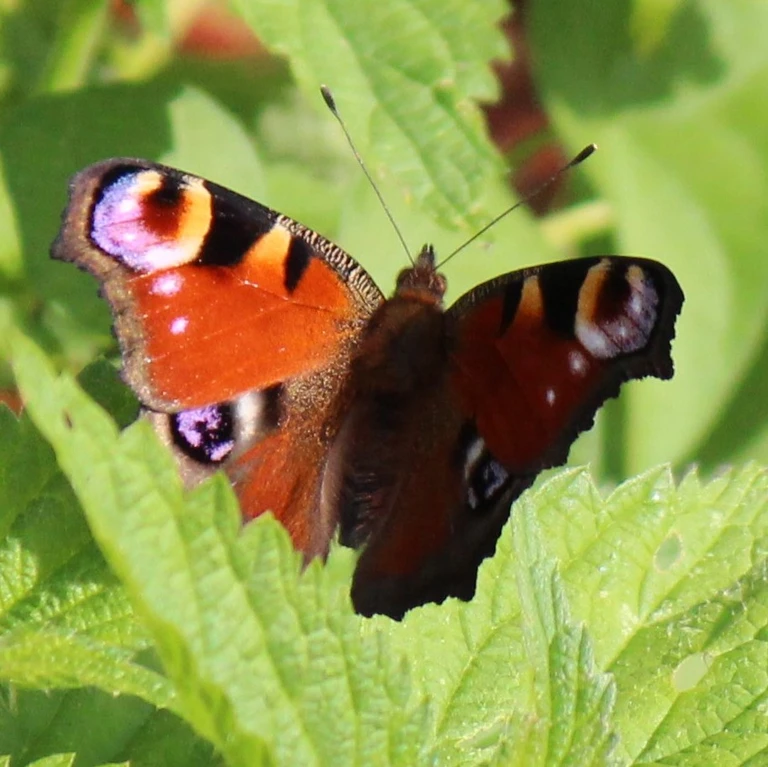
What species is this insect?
Aglais io
